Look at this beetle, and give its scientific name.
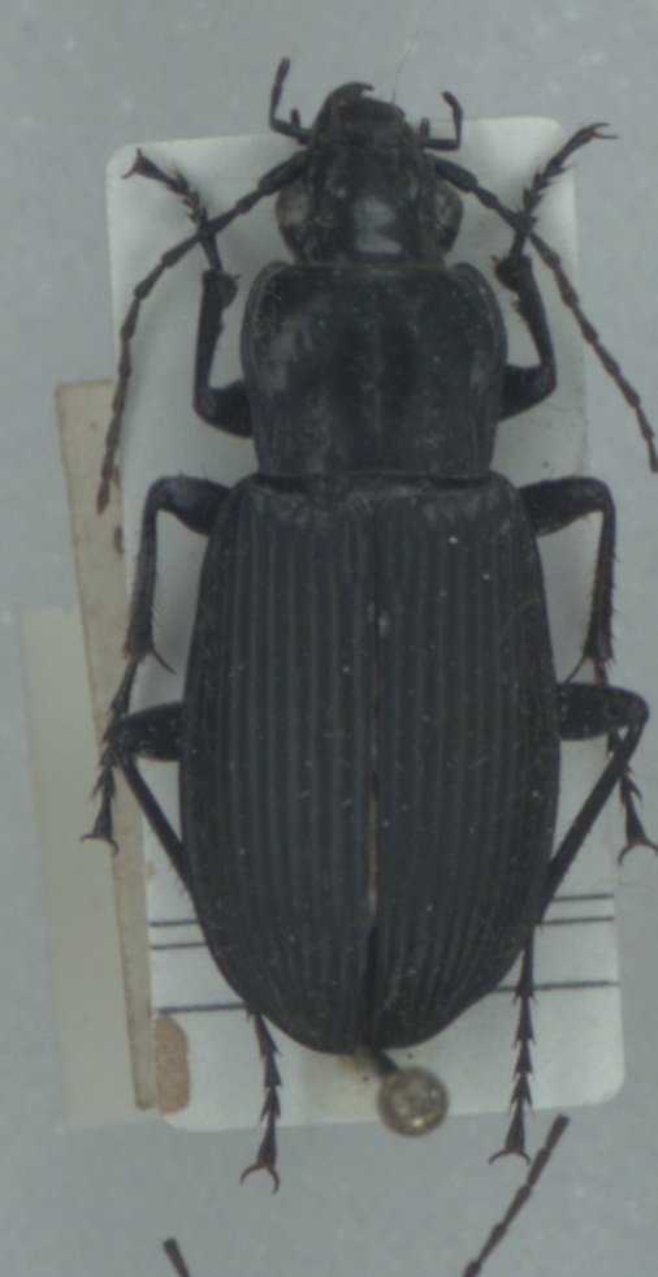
Pterostichus niger
